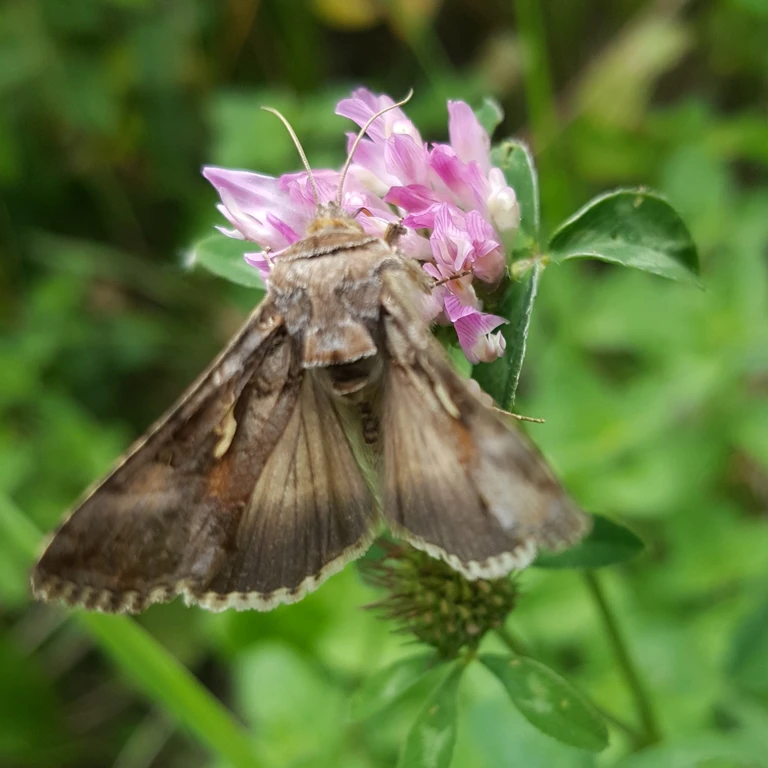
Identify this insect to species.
Autographa gamma
